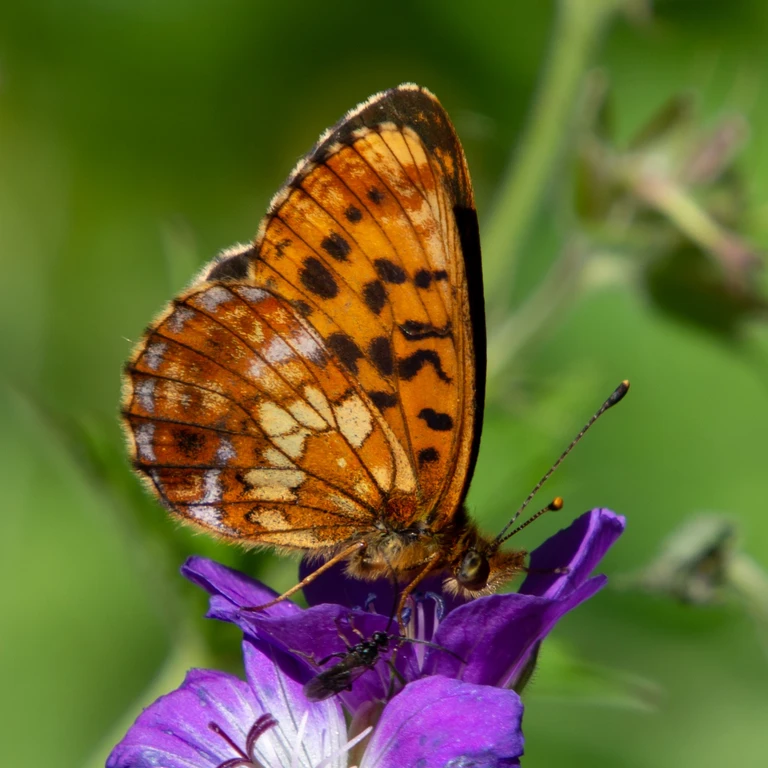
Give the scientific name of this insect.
Boloria thore
